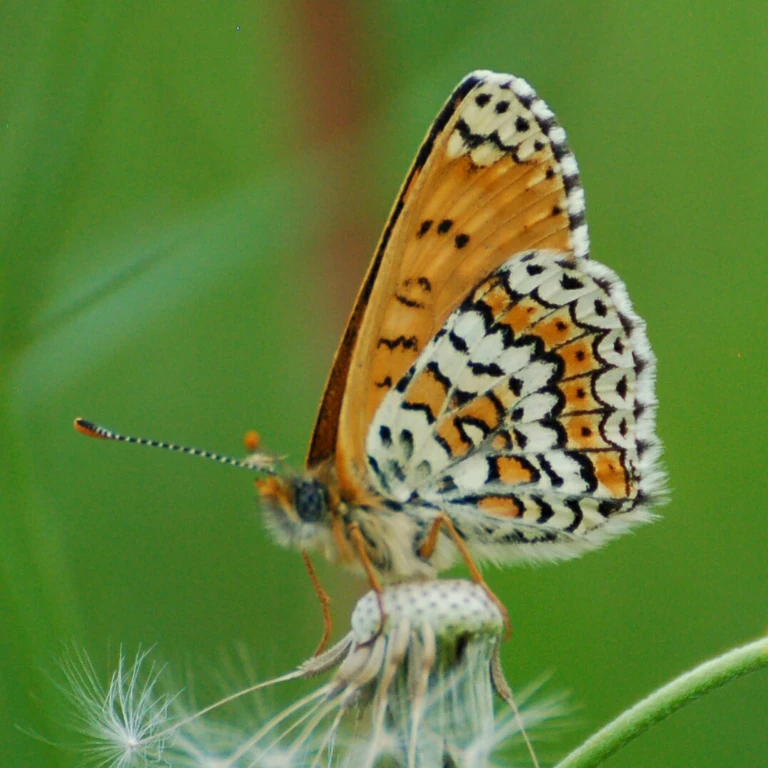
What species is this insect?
Melitaea cinxia
